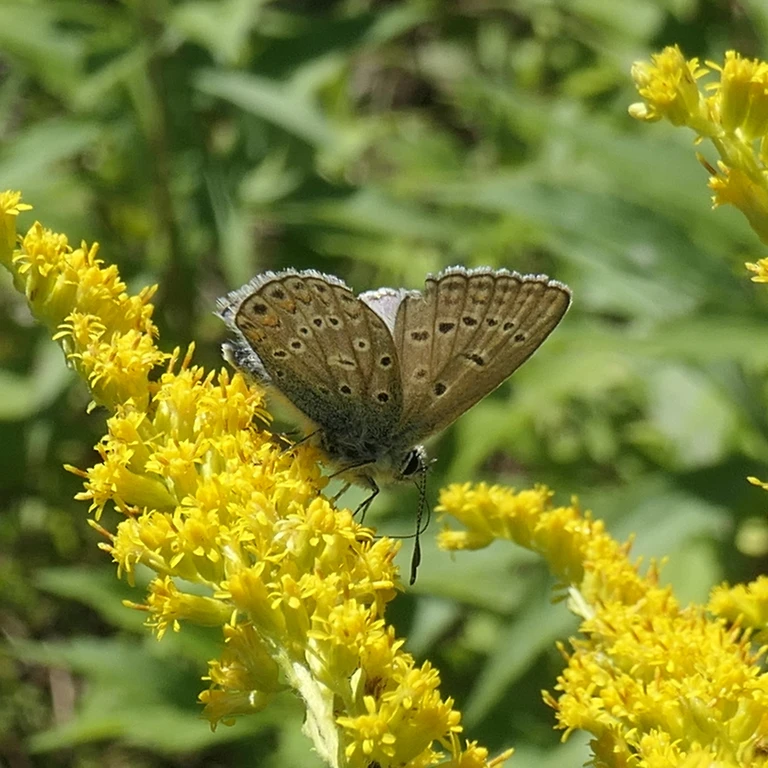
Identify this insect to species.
Polyommatus icarus
